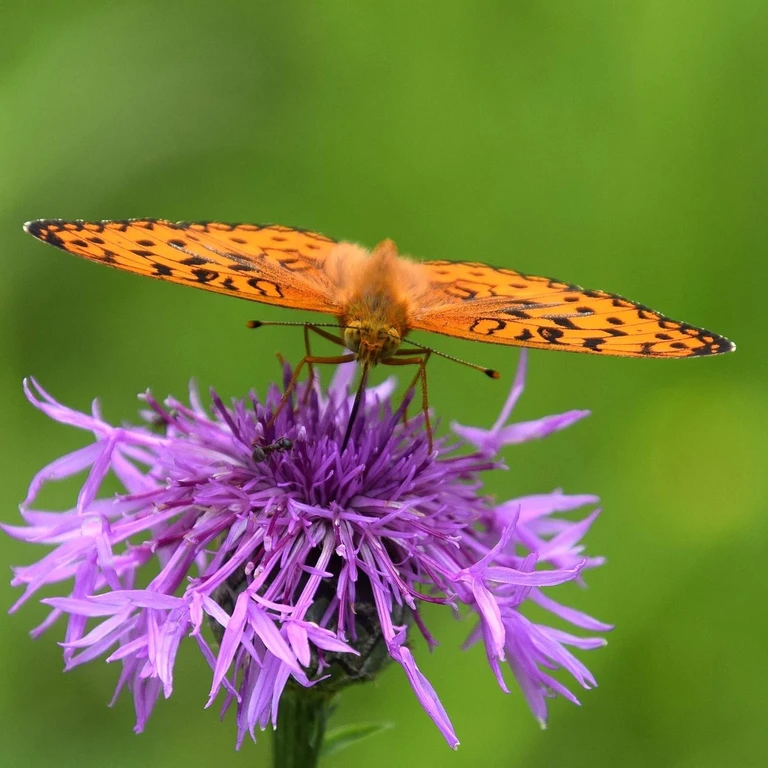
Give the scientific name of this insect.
Fabriciana adippe
